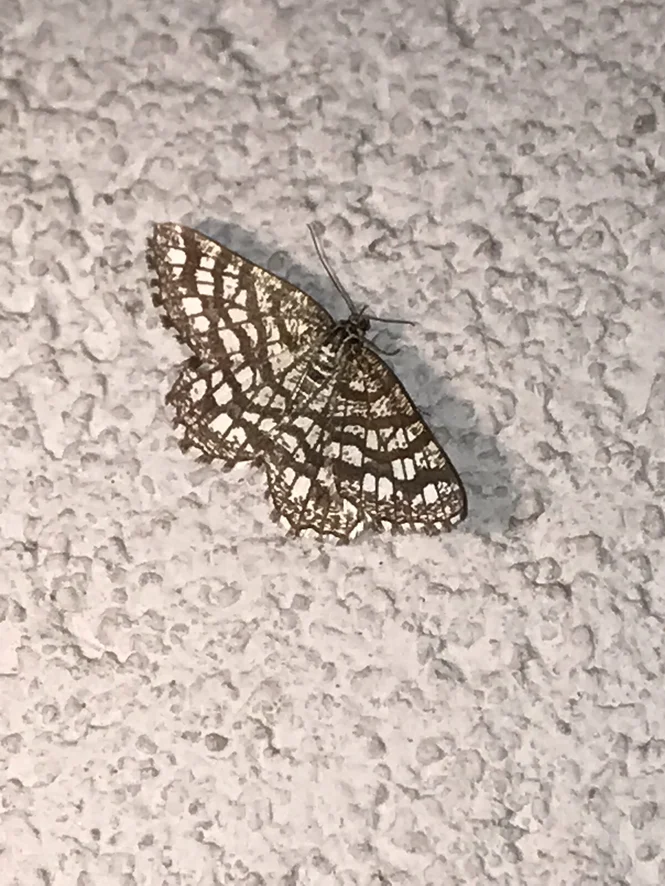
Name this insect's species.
Chiasmia clathrata
